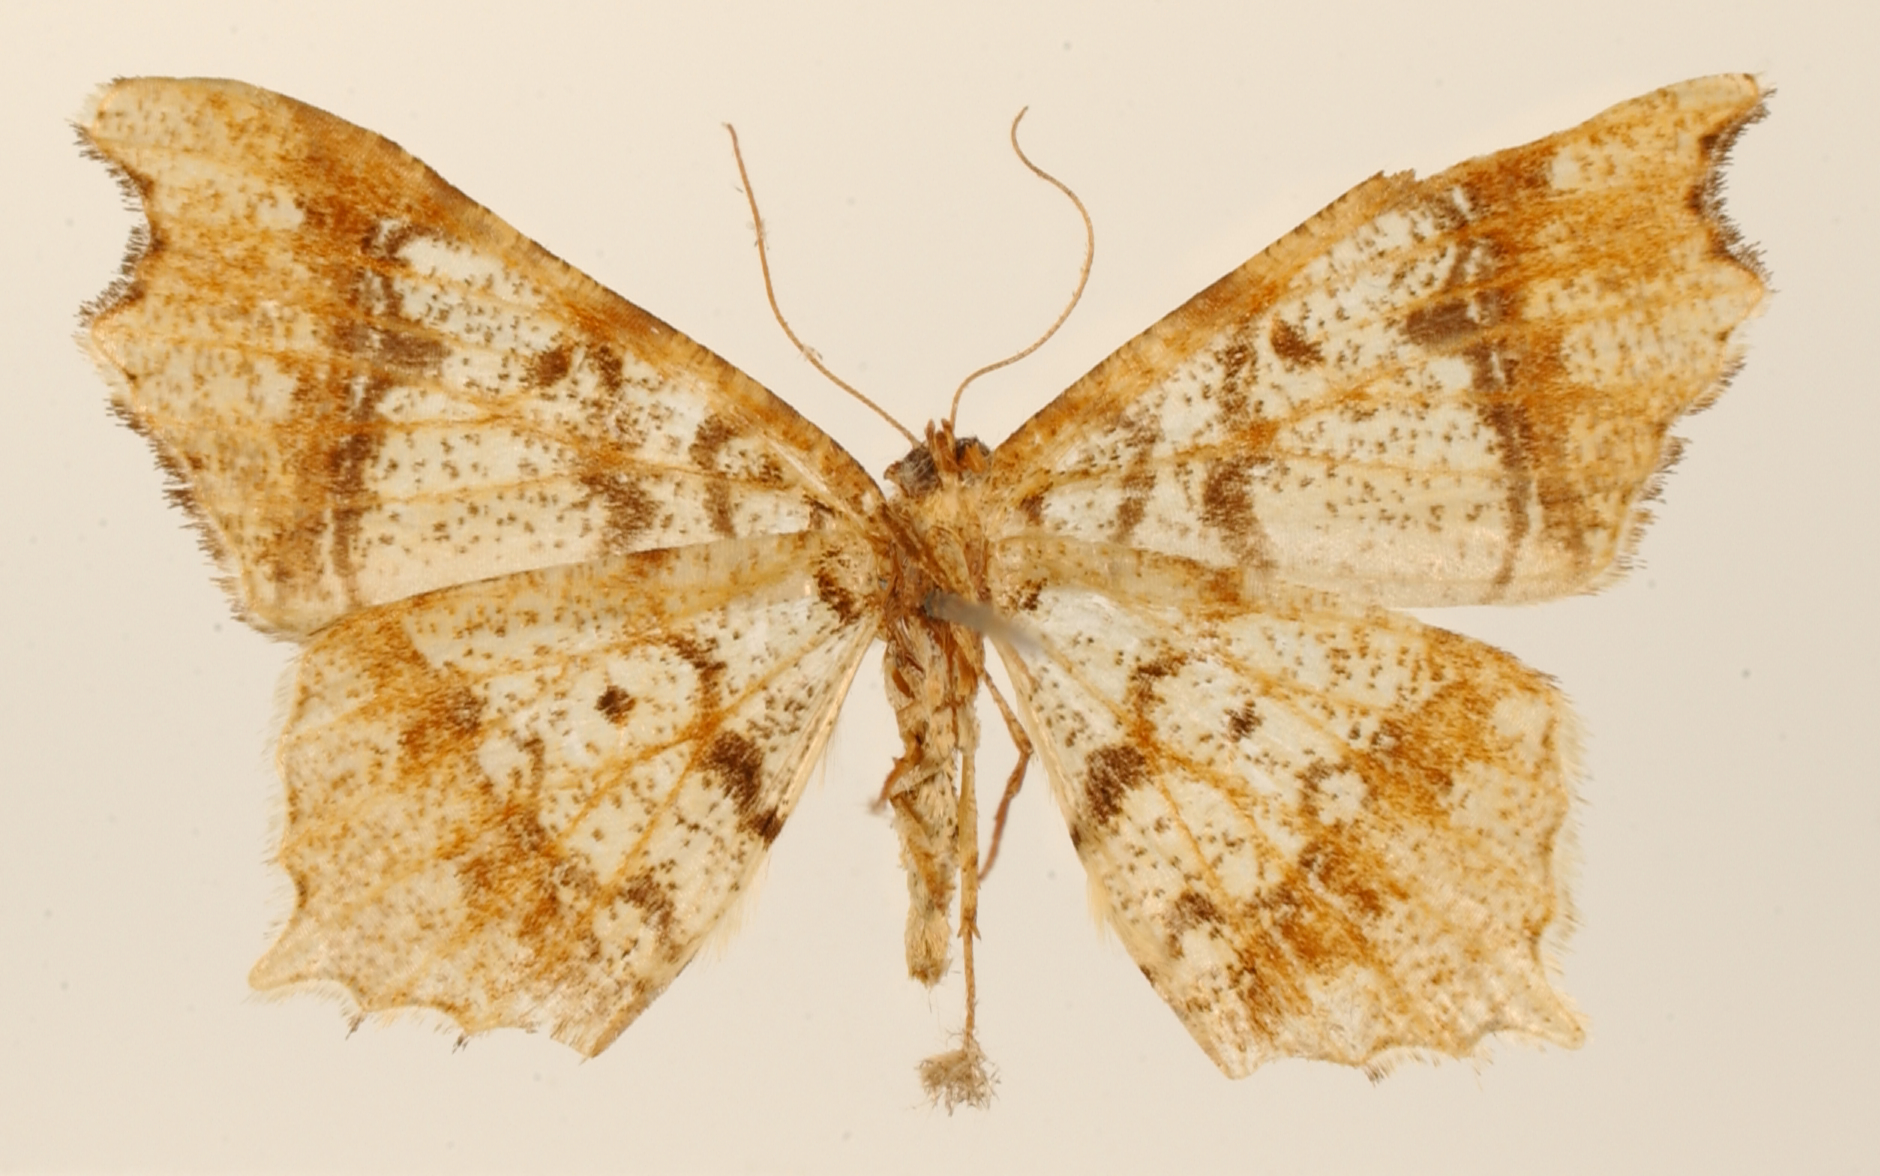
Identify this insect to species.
Semiothisa punctiseriata
